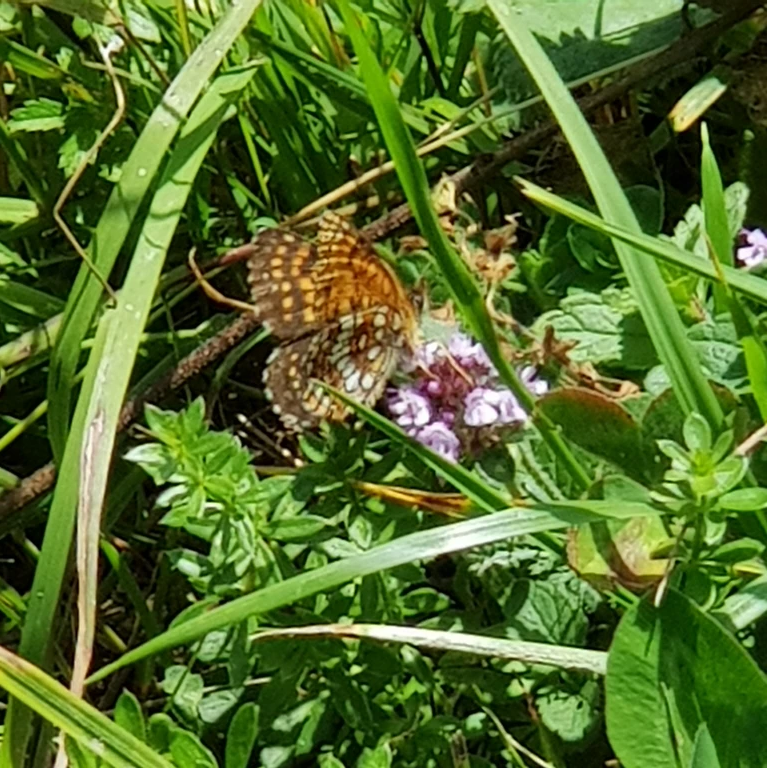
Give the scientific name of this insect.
Melitaea diamina
